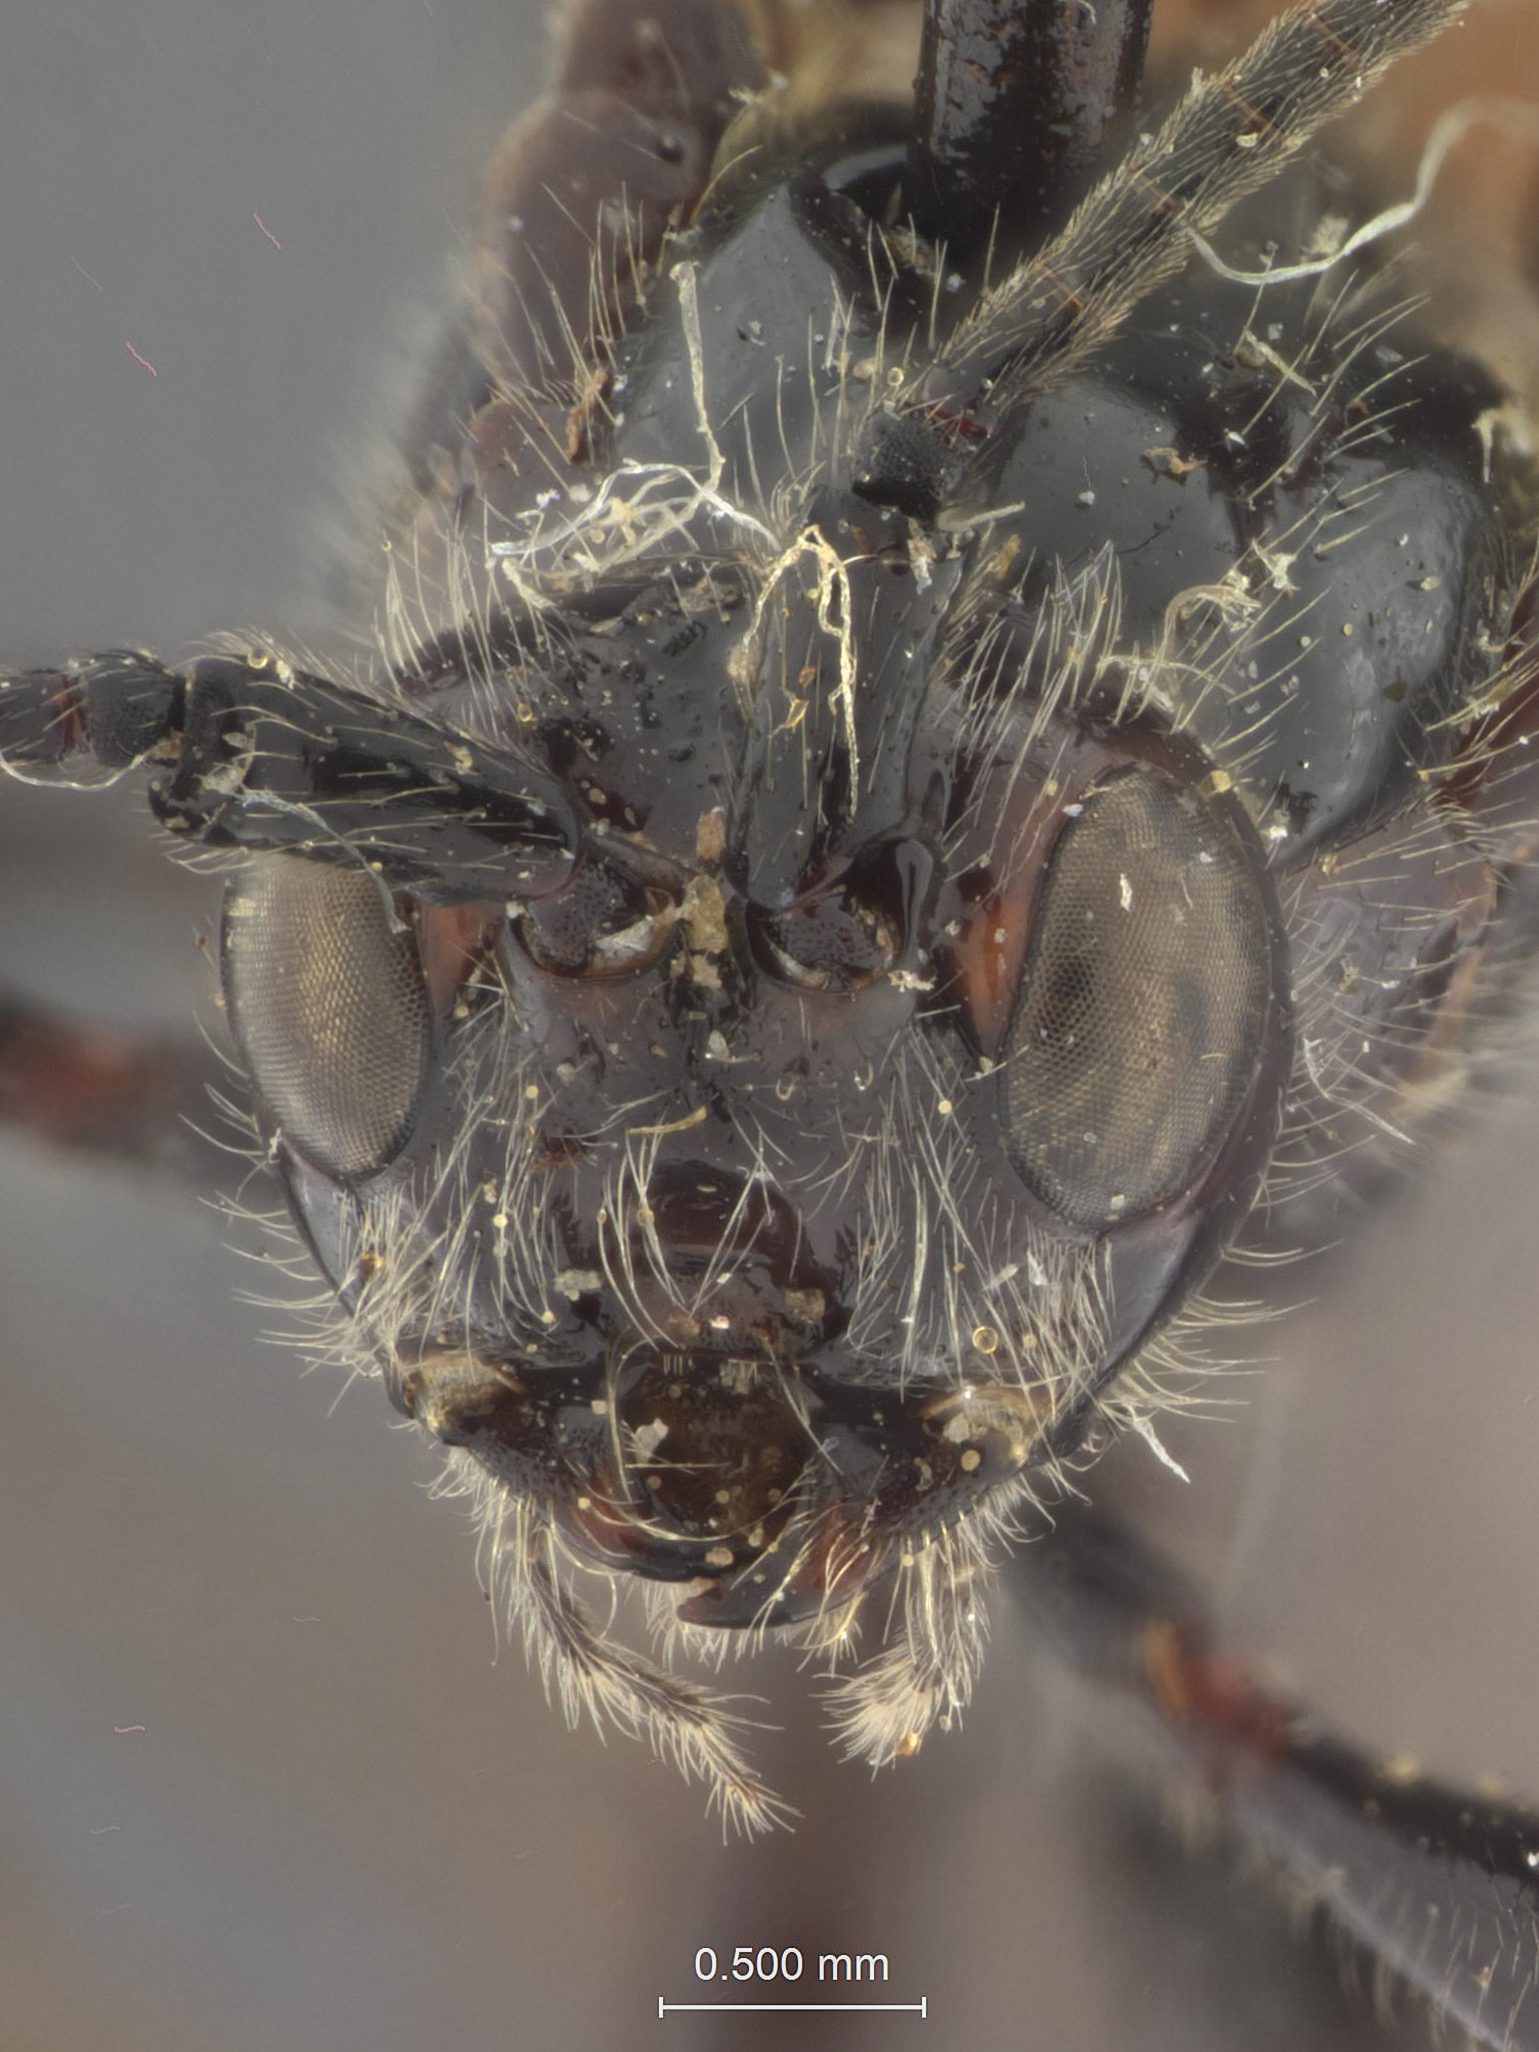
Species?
Atanycolus impressifrons
